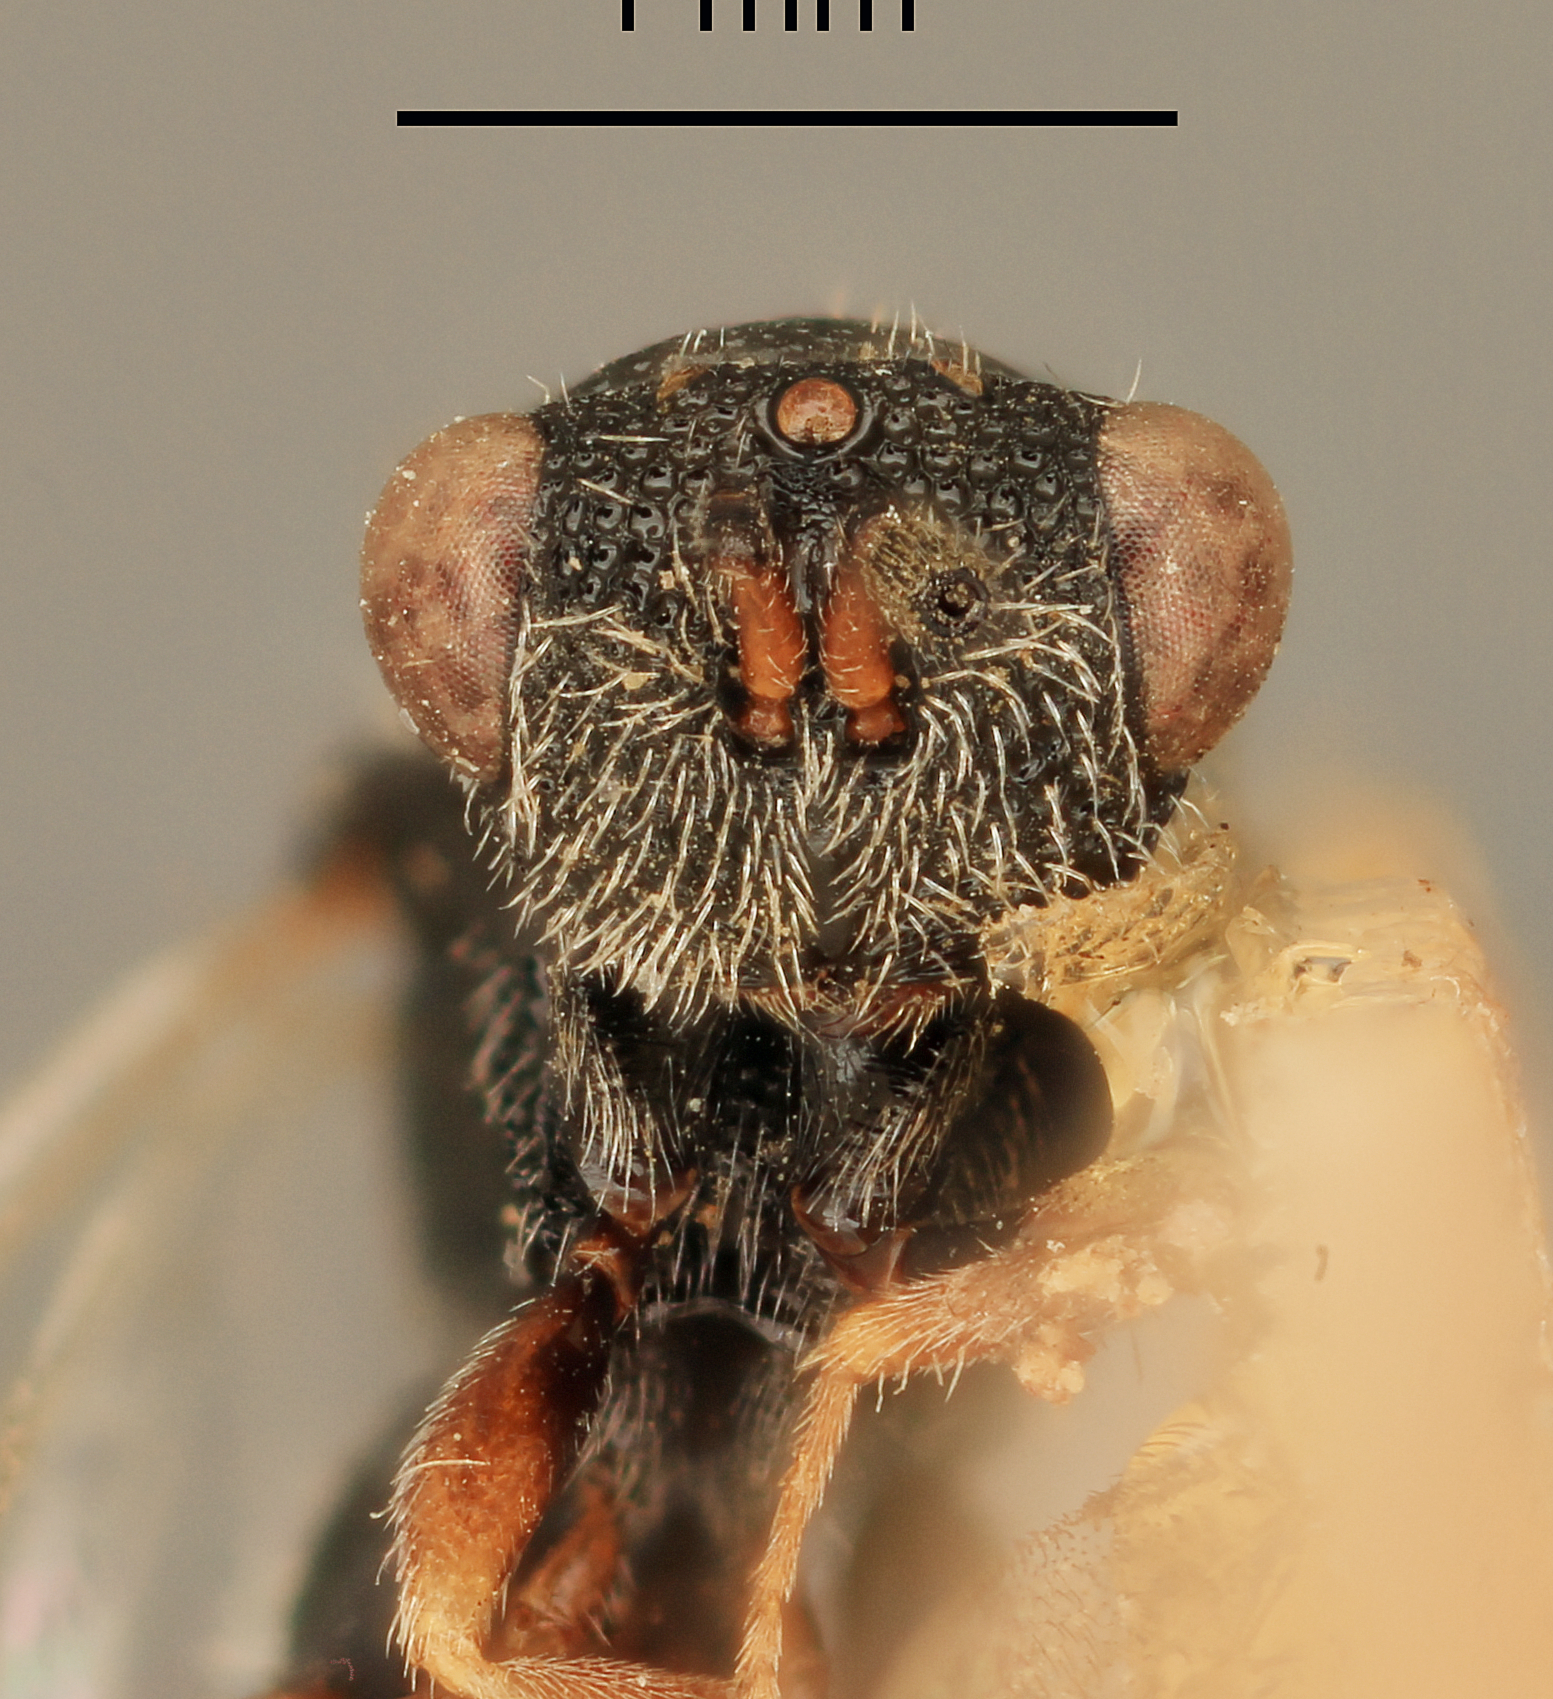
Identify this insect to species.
Eurytoma hirsuta
